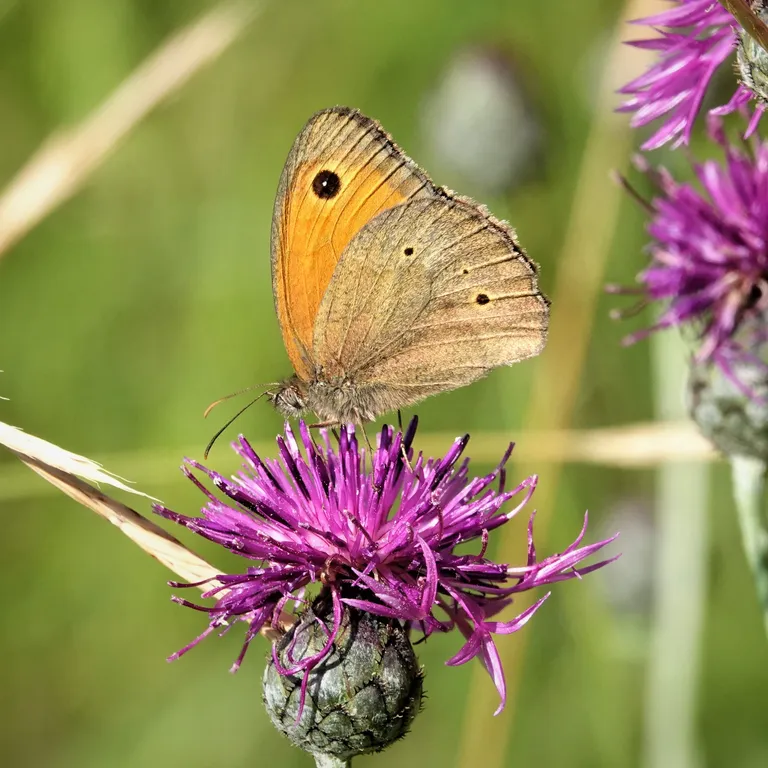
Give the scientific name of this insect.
Maniola jurtina
